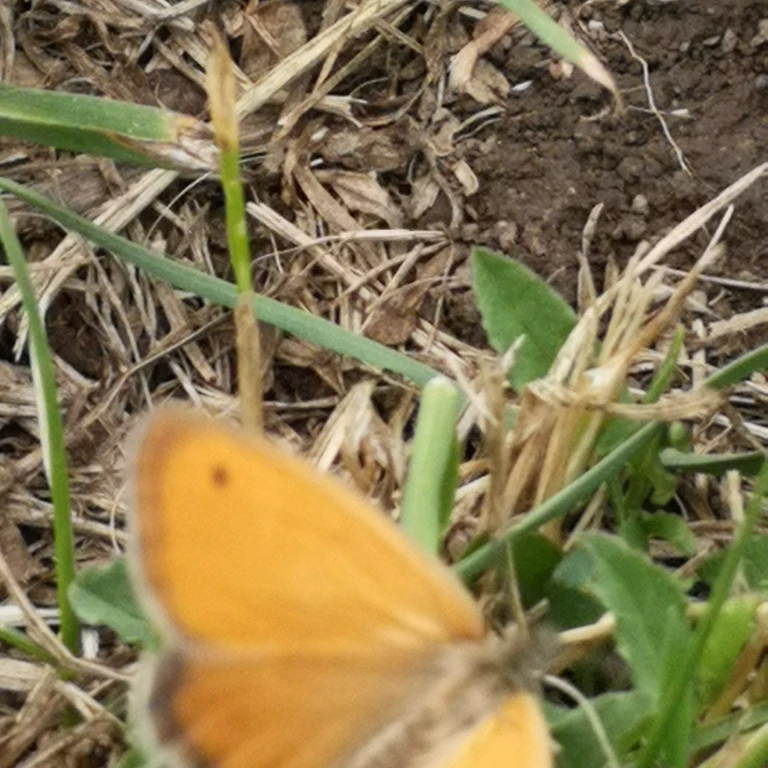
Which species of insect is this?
Coenonympha pamphilus
